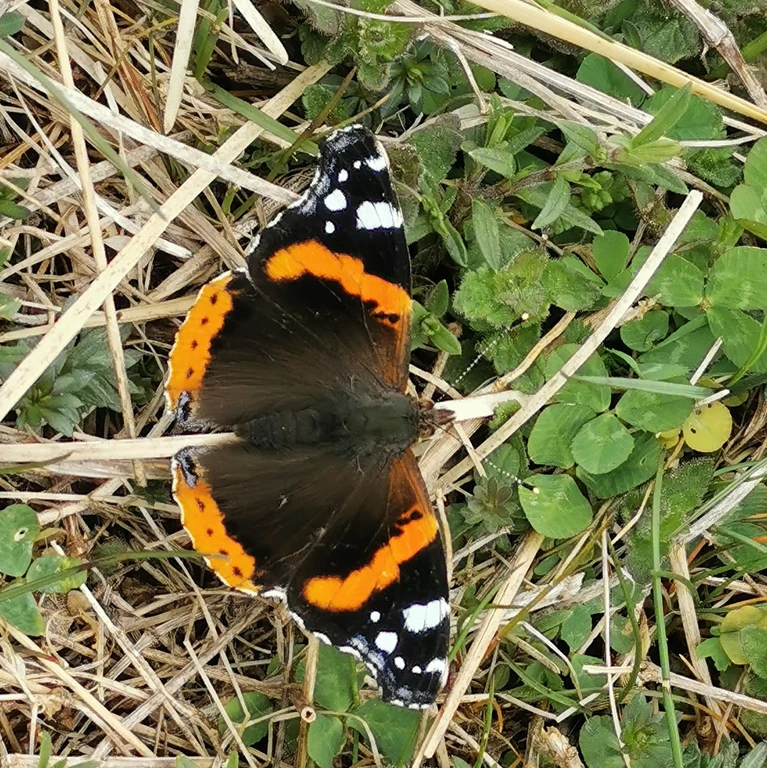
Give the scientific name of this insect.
Vanessa atalanta
